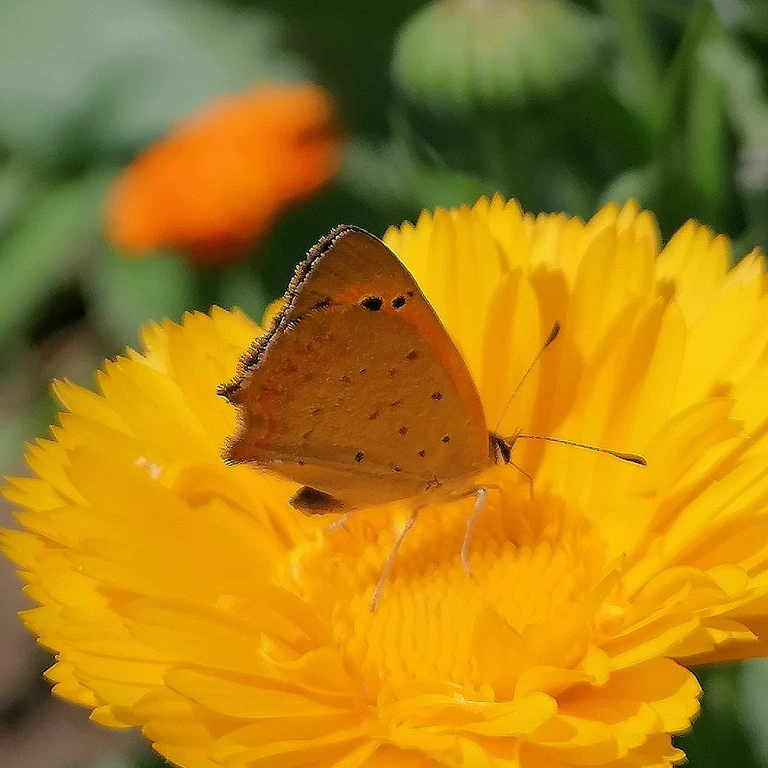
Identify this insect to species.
Lycaena phlaeas
